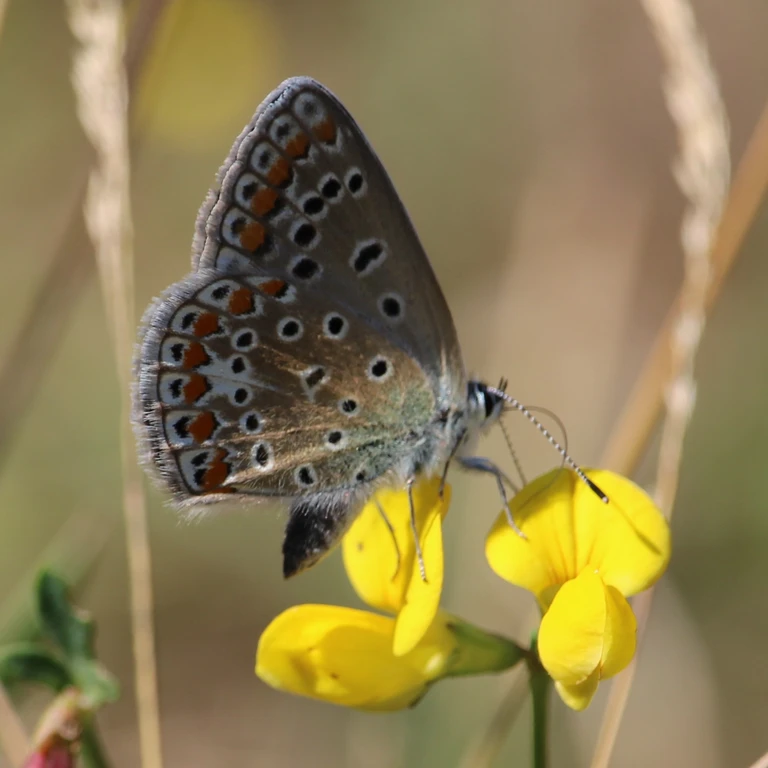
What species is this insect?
Polyommatus icarus
